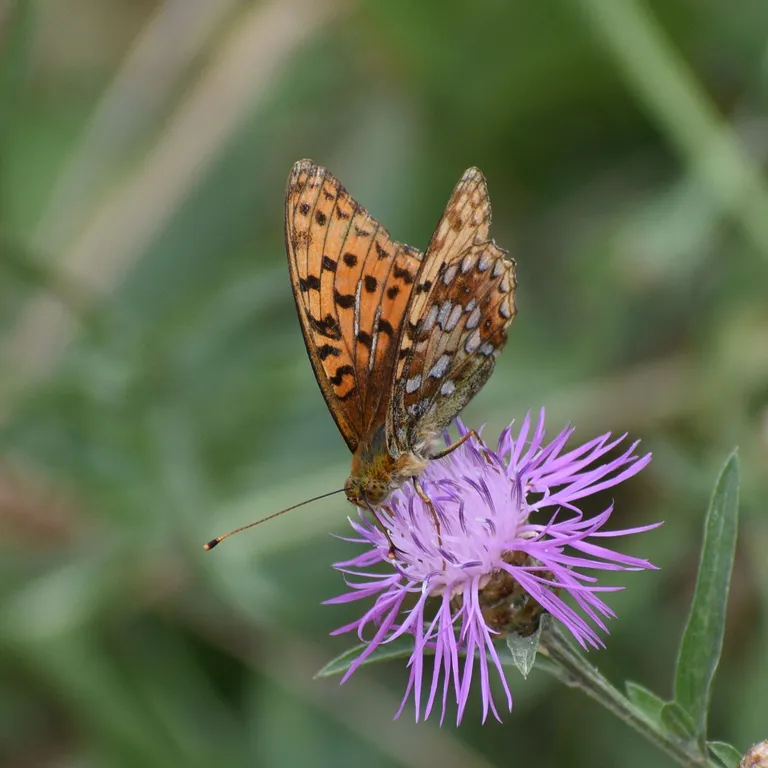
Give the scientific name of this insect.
Fabriciana adippe
